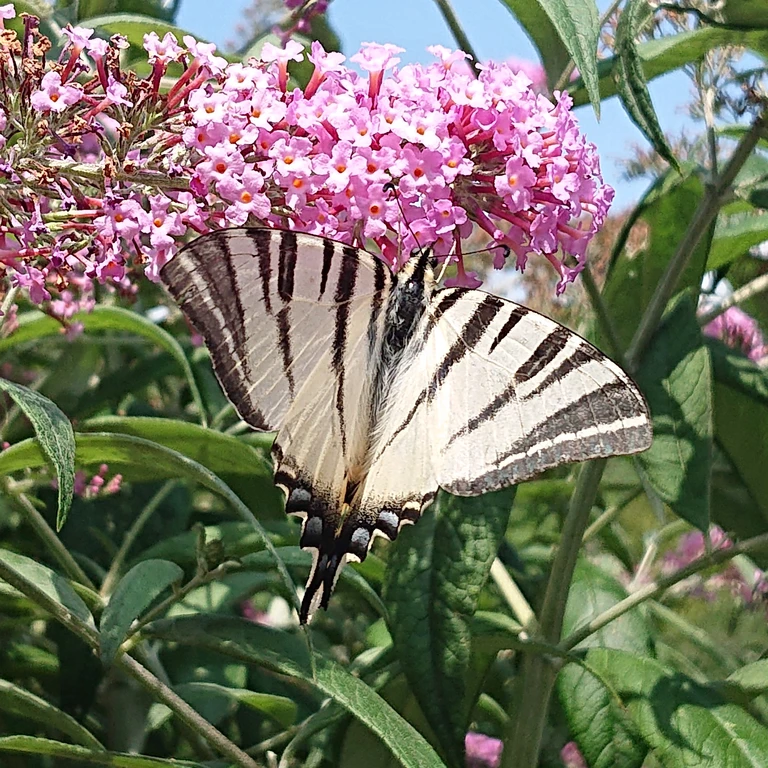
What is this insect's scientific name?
Iphiclides podalirius
